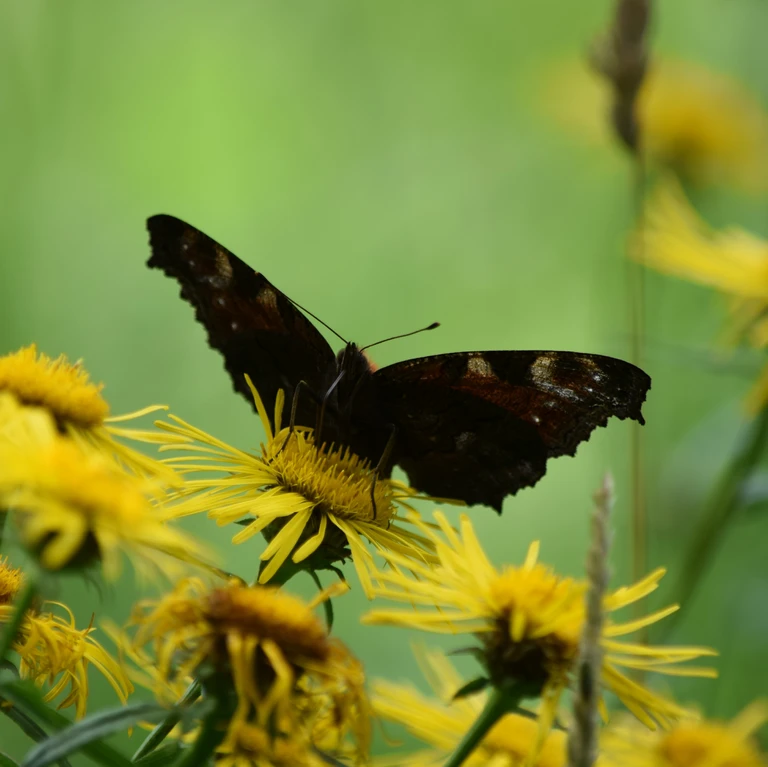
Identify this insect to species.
Aglais io
